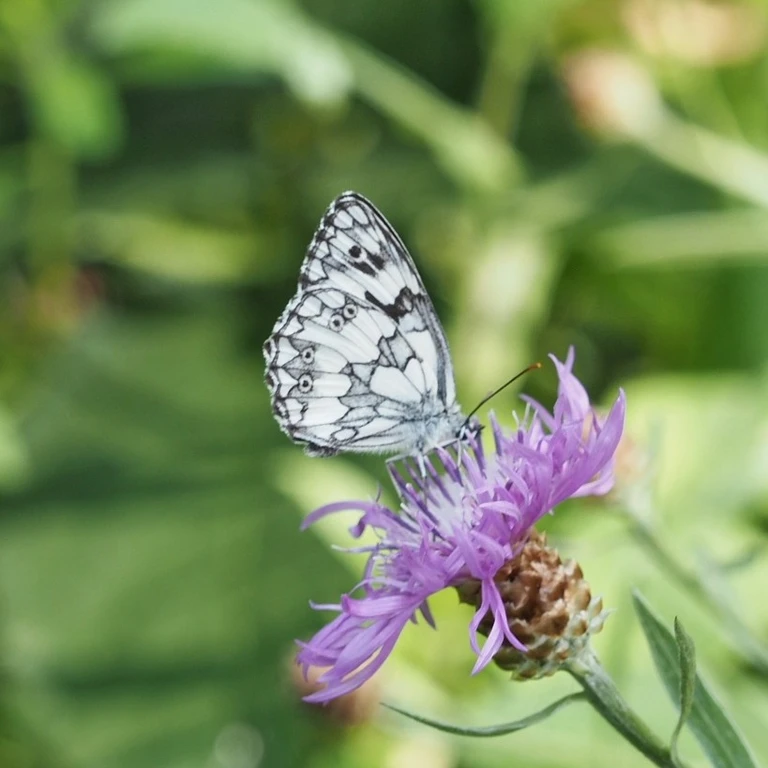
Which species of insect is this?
Melanargia galathea
